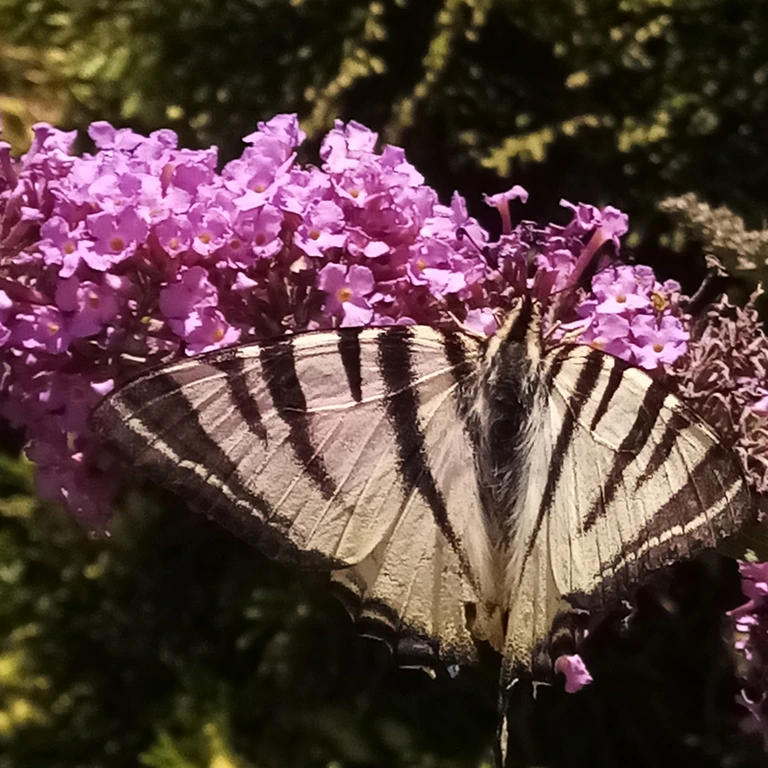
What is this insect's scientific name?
Iphiclides podalirius
